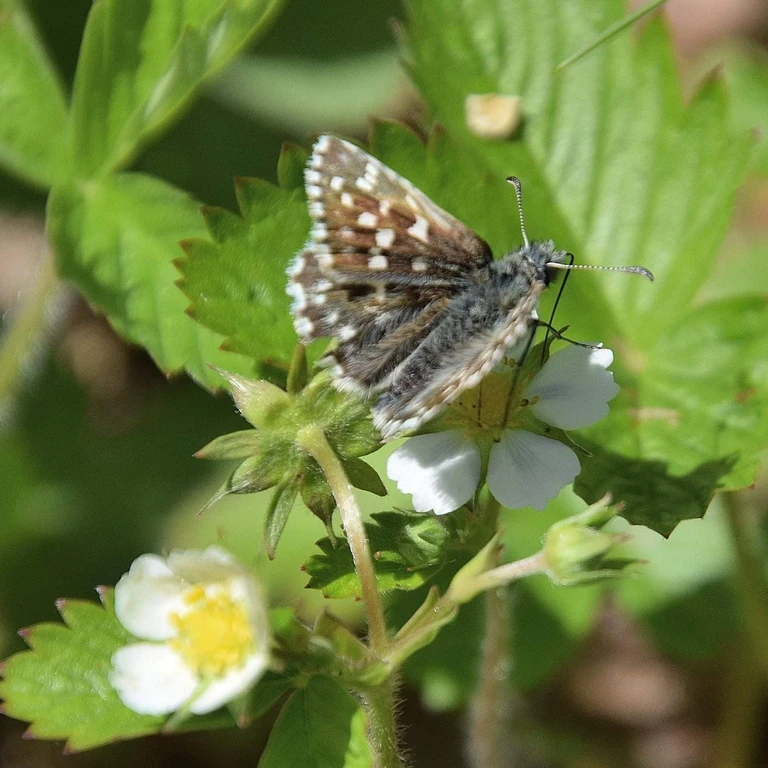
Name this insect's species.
Pyrgus malvae
